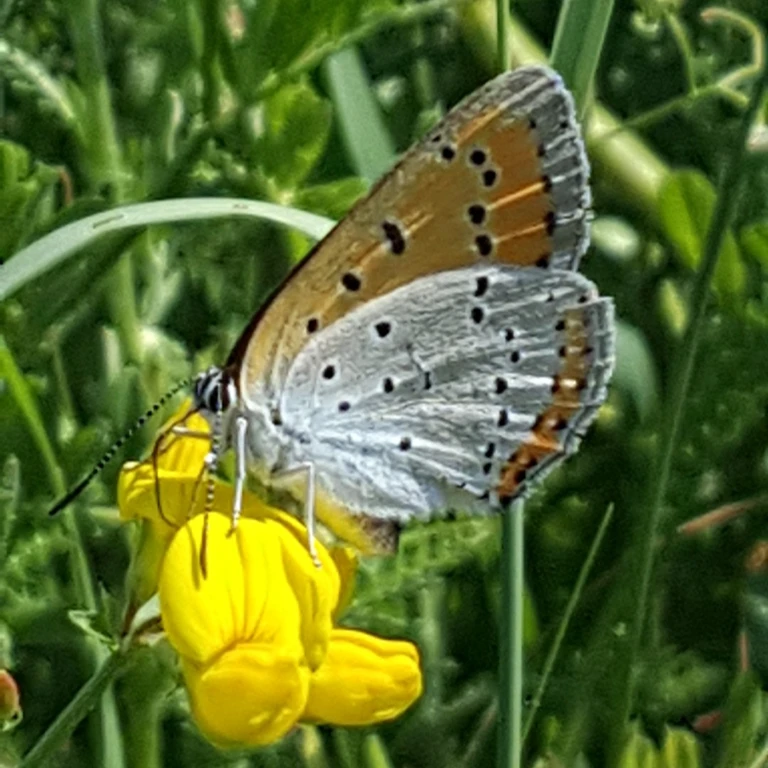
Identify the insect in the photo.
Lycaena dispar
